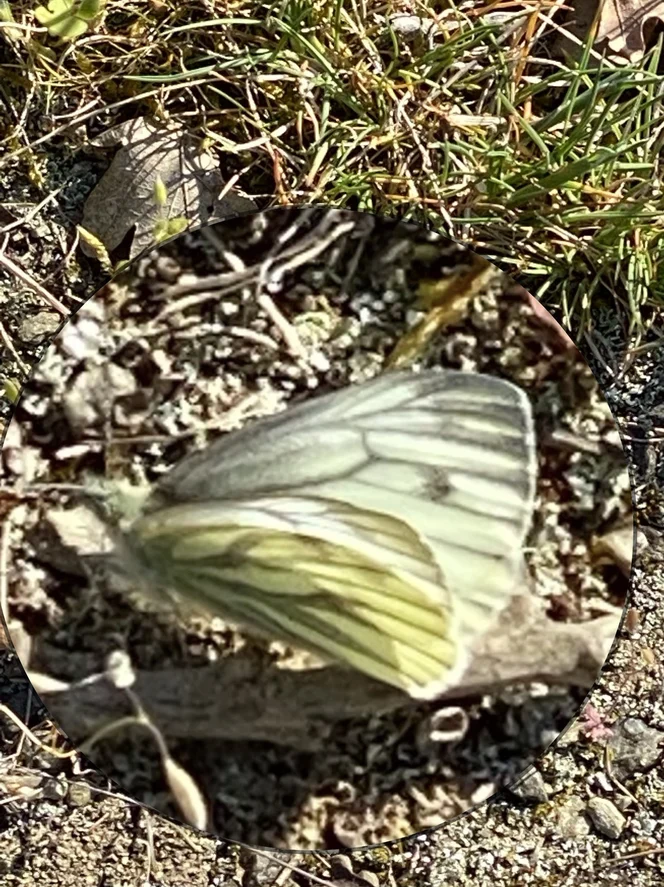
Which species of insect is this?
Pieris napi
